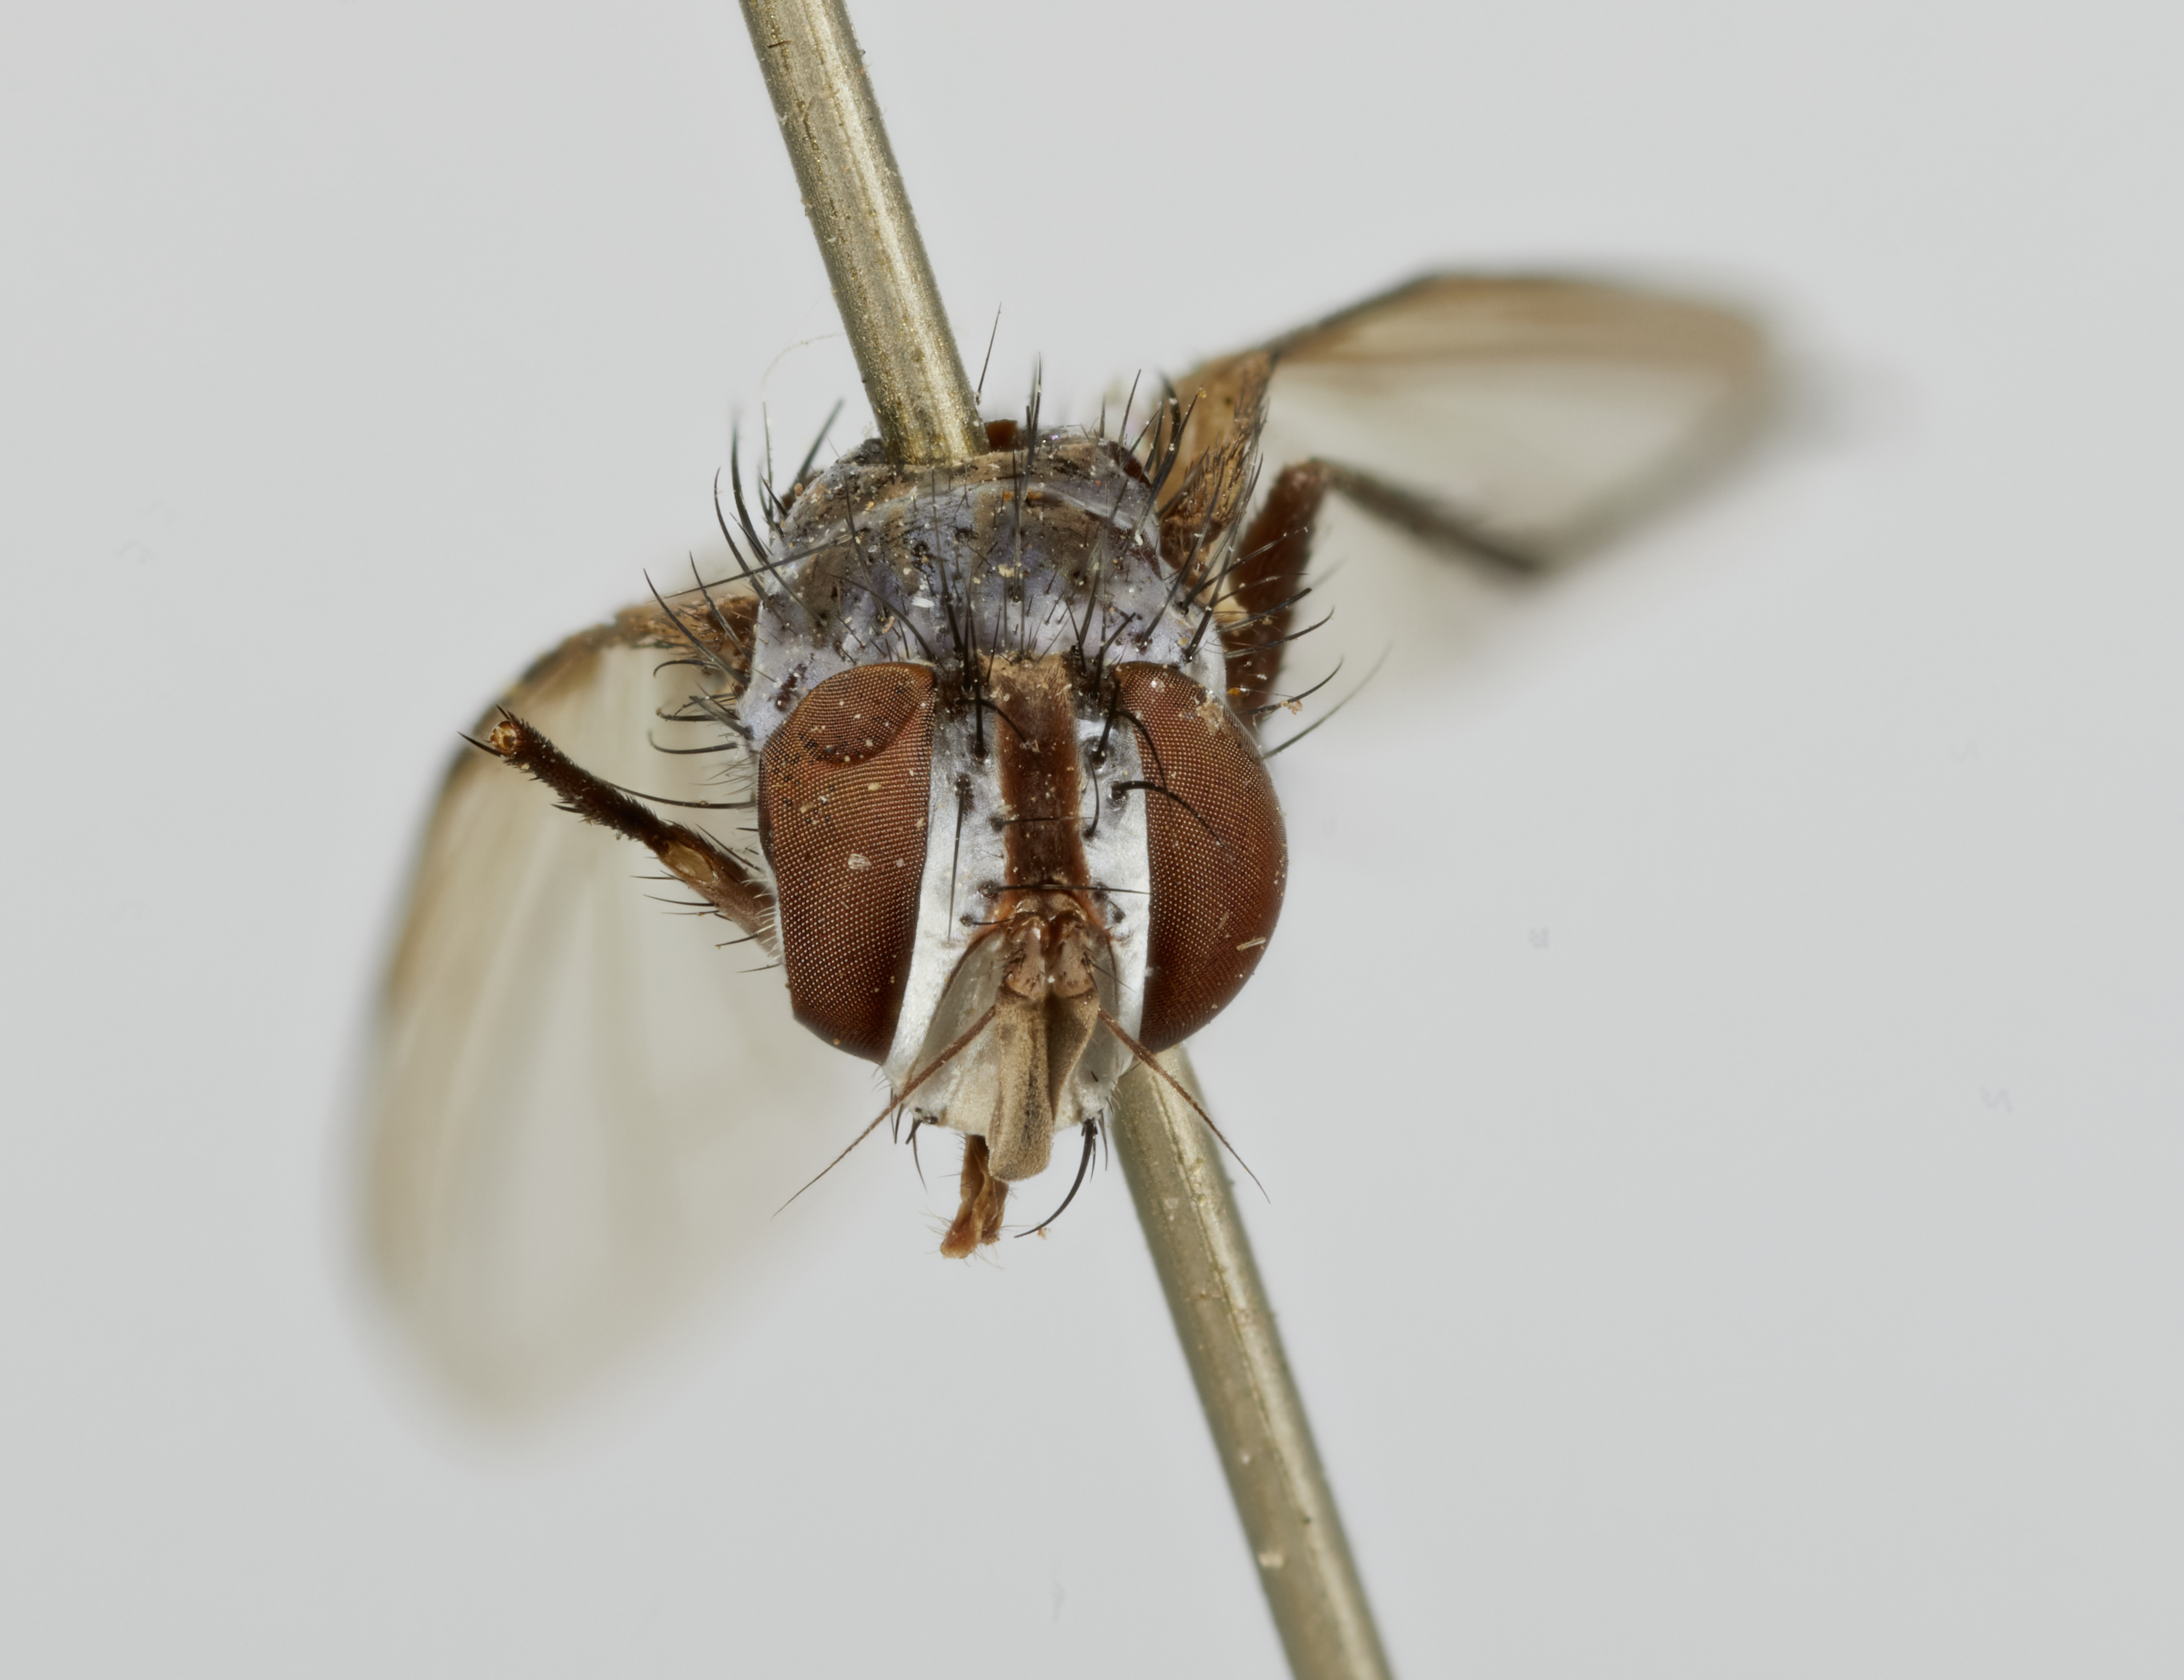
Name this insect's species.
Orilliopsis orientalis
